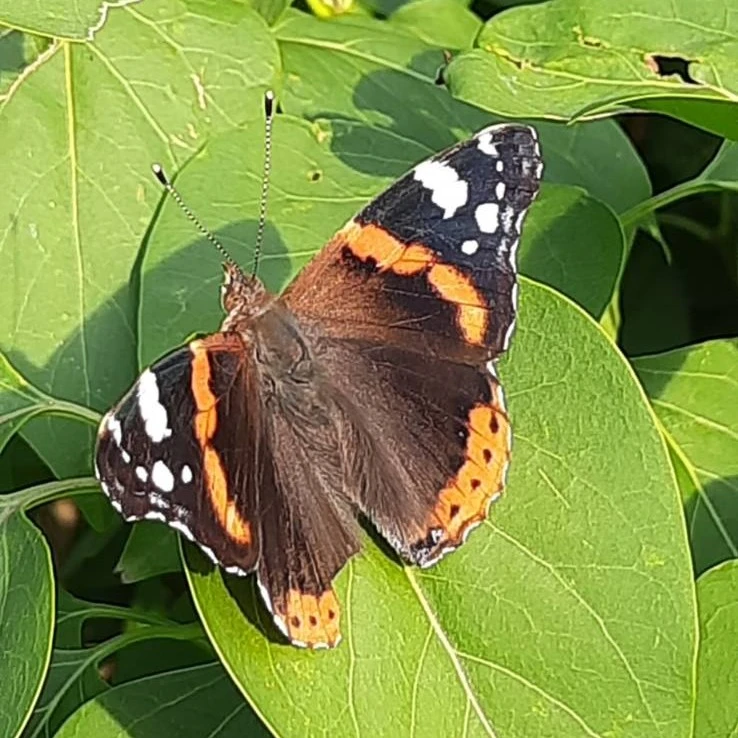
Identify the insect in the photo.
Vanessa atalanta
